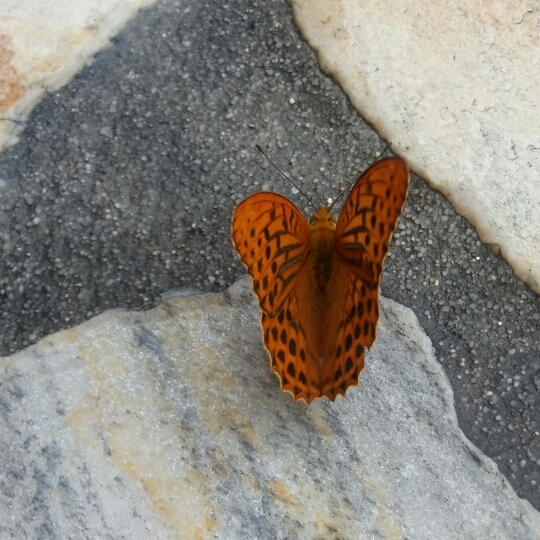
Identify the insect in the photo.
Argynnis paphia
